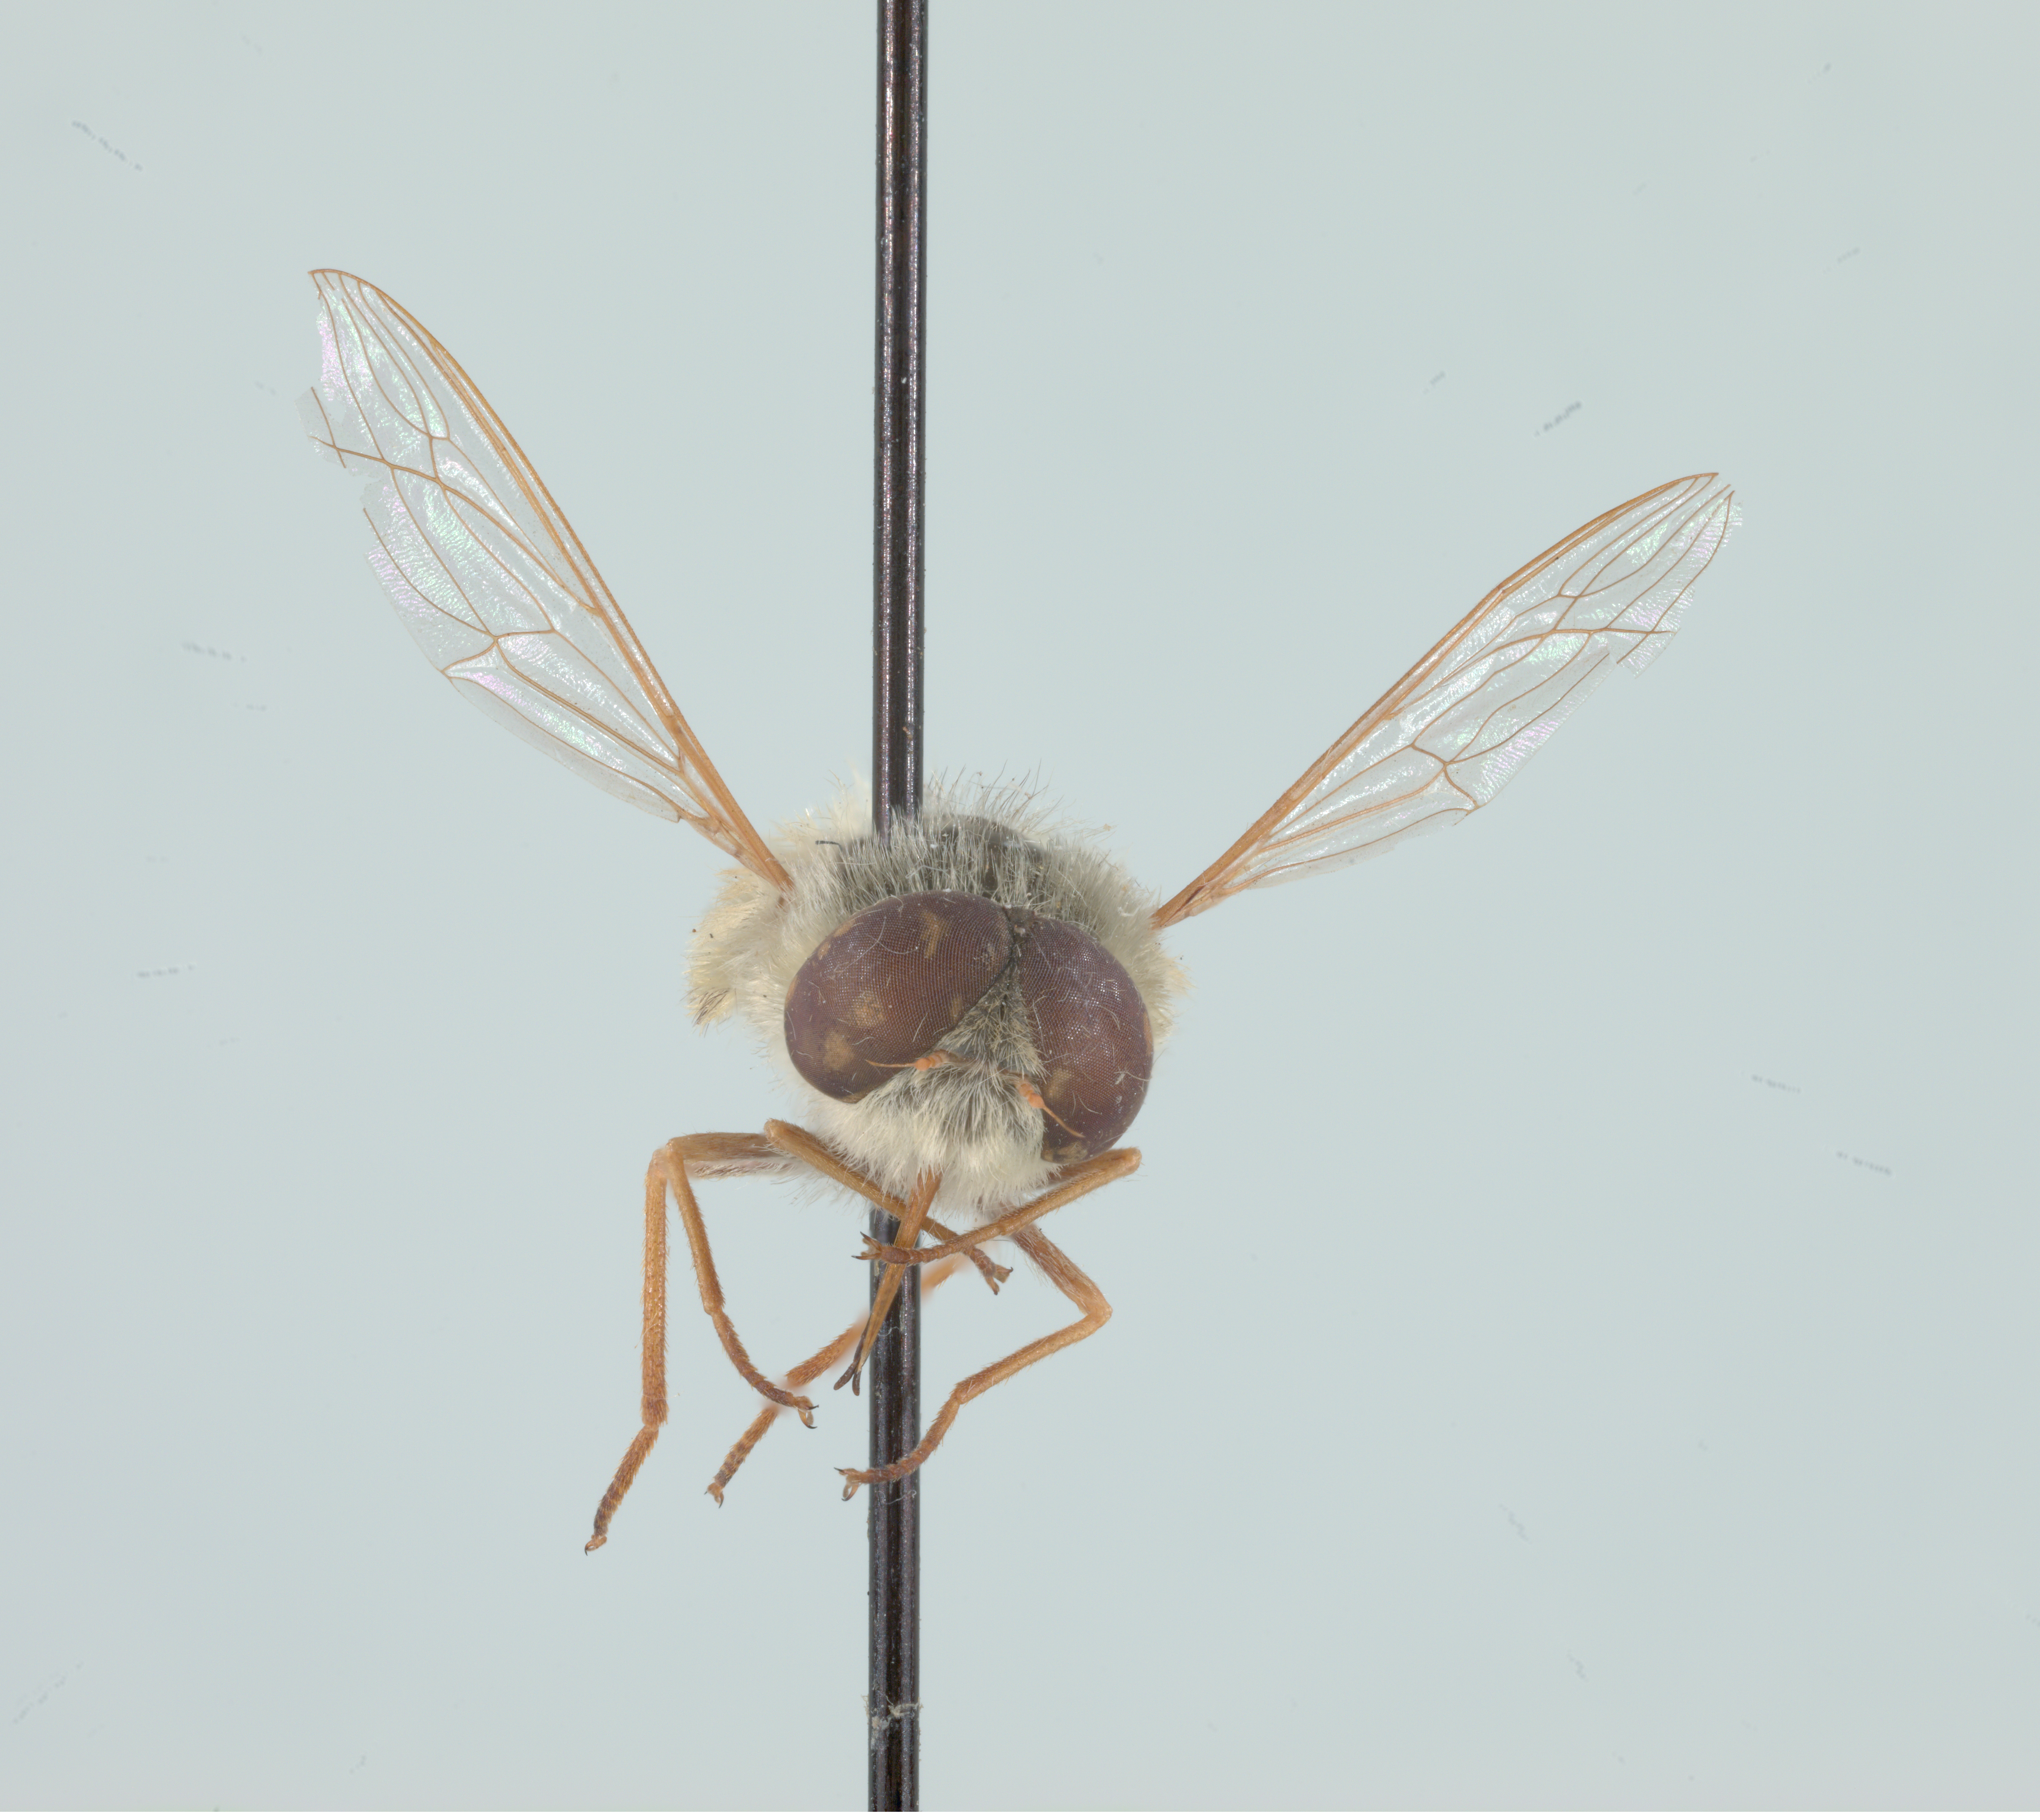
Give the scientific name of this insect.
Neorhynchocephalus sackenii
